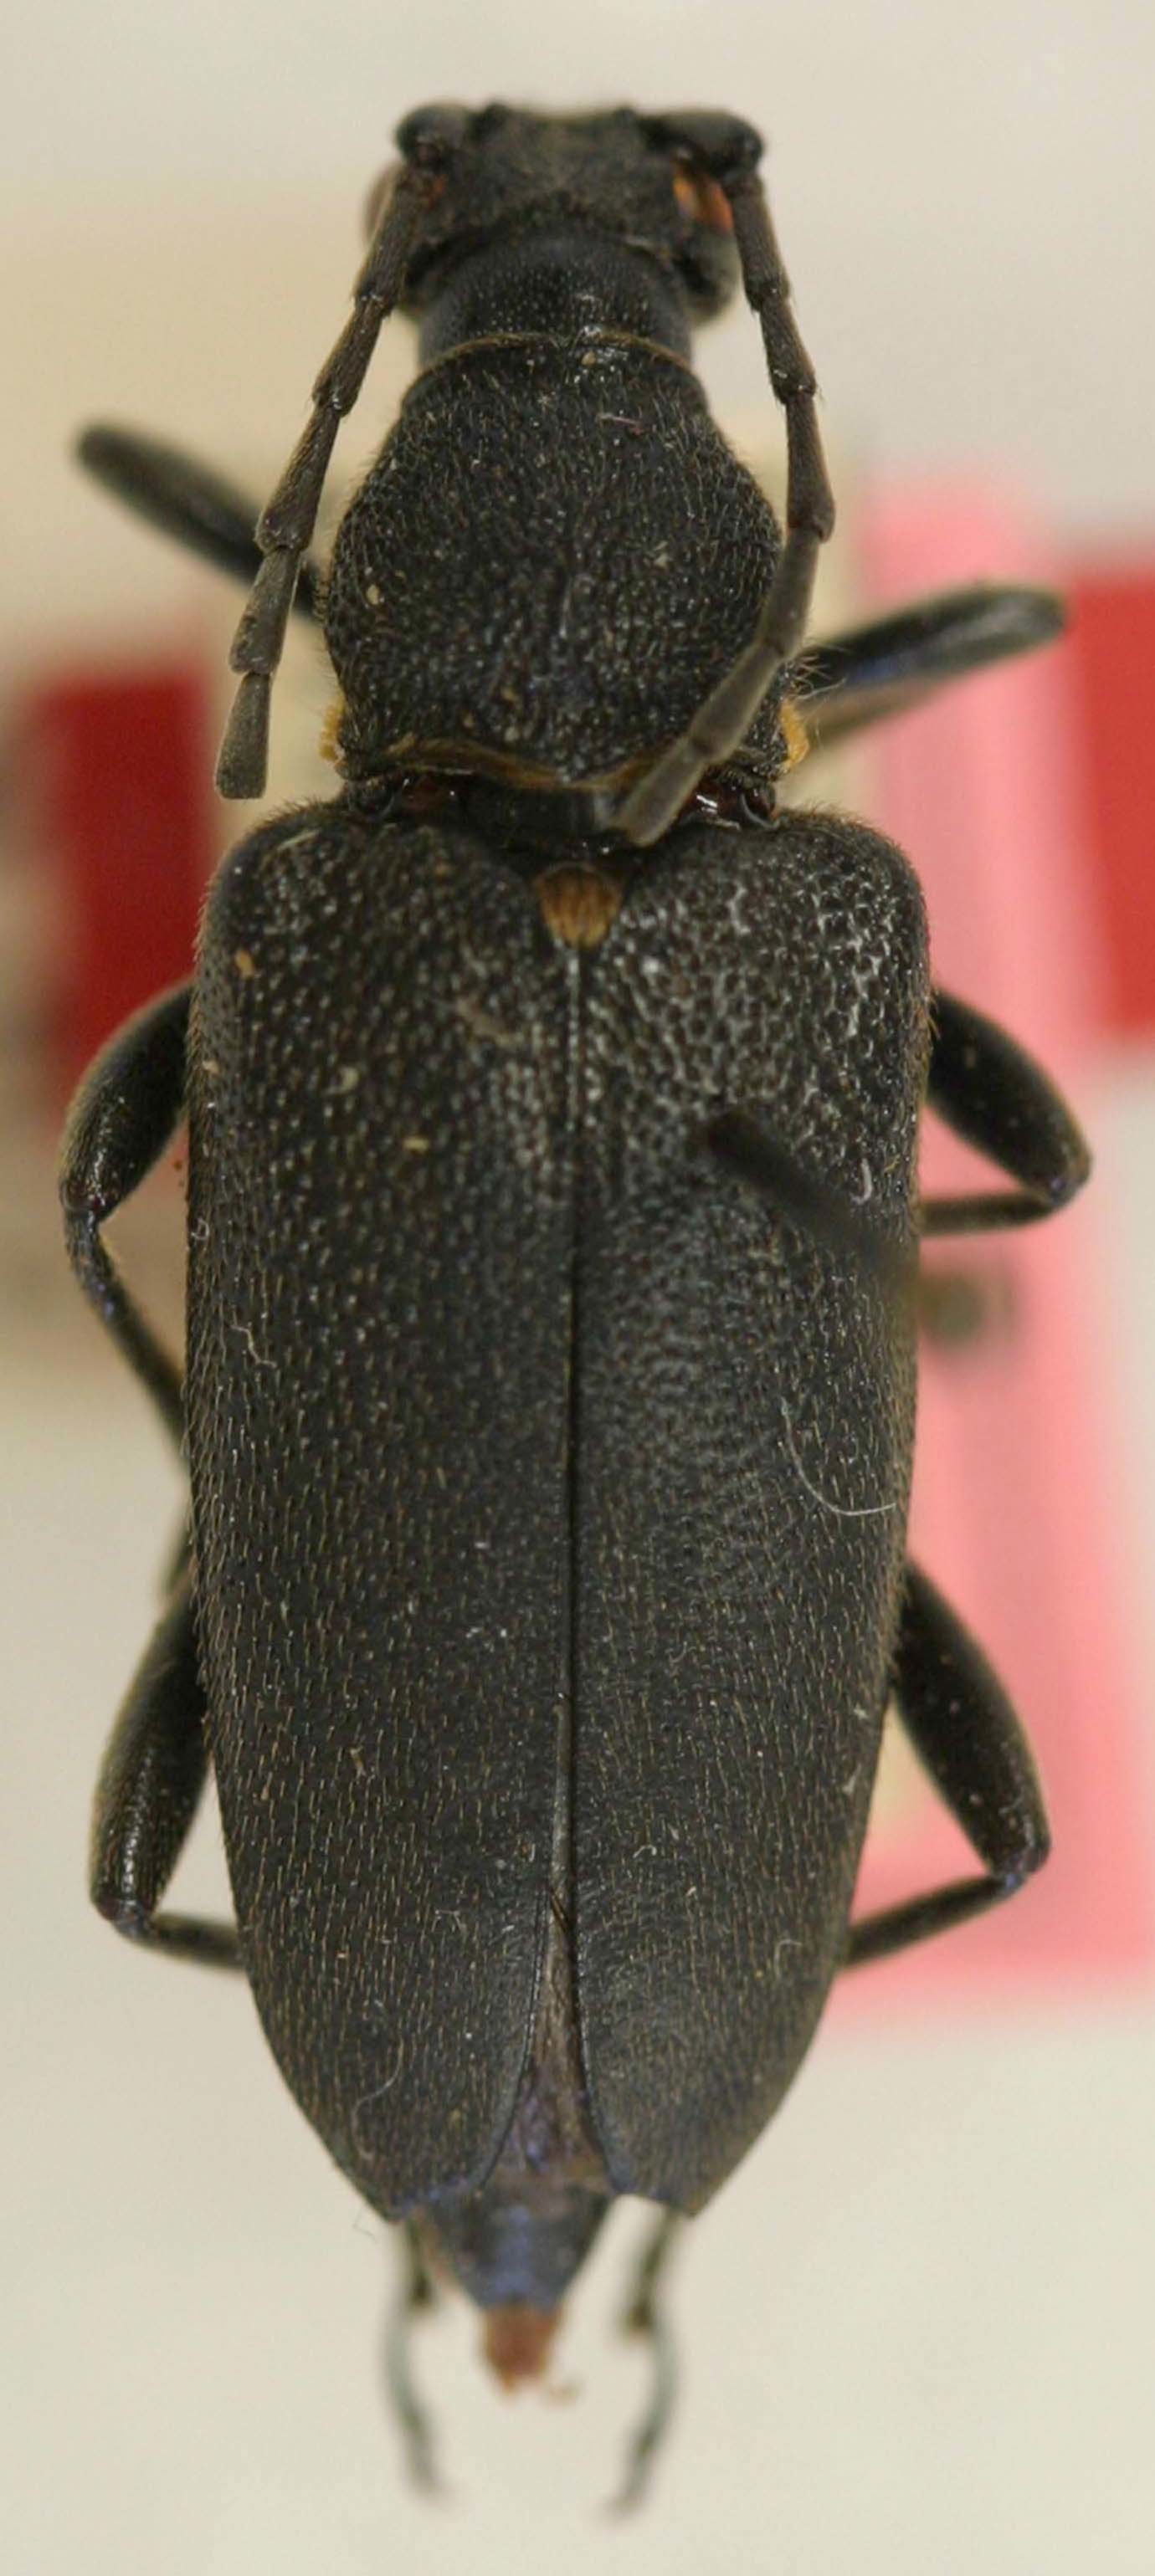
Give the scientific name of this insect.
Leptura scutellata
